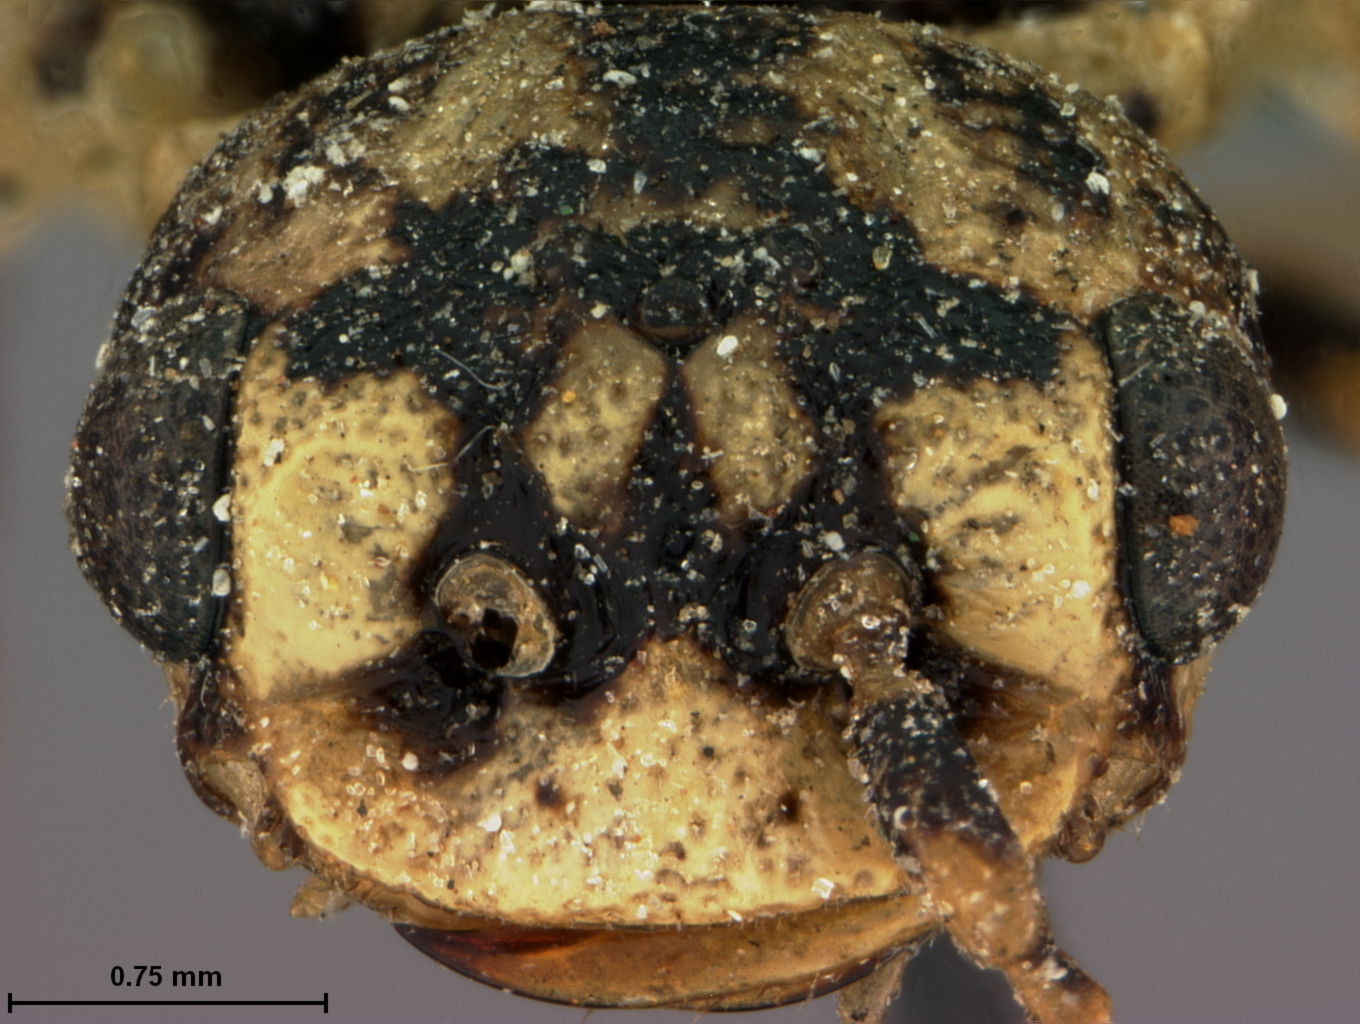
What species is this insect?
Itycorsia nivea
